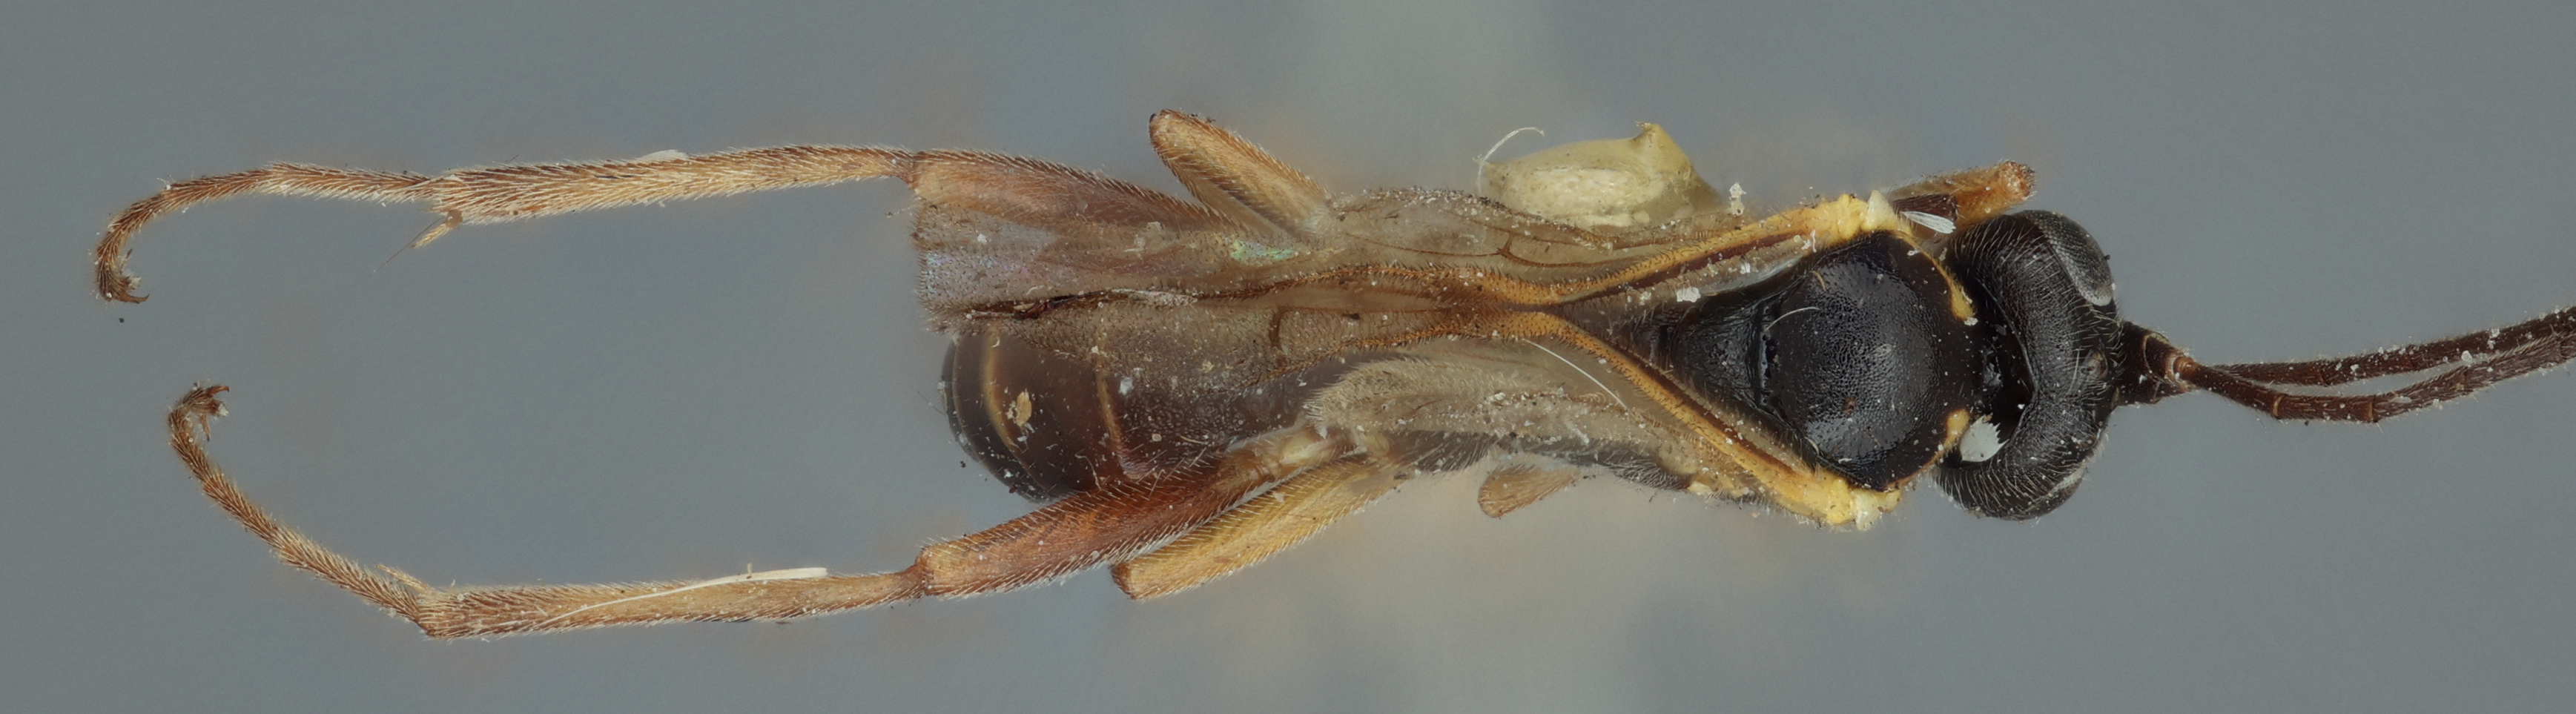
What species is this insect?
Syrphotonus sicarius
